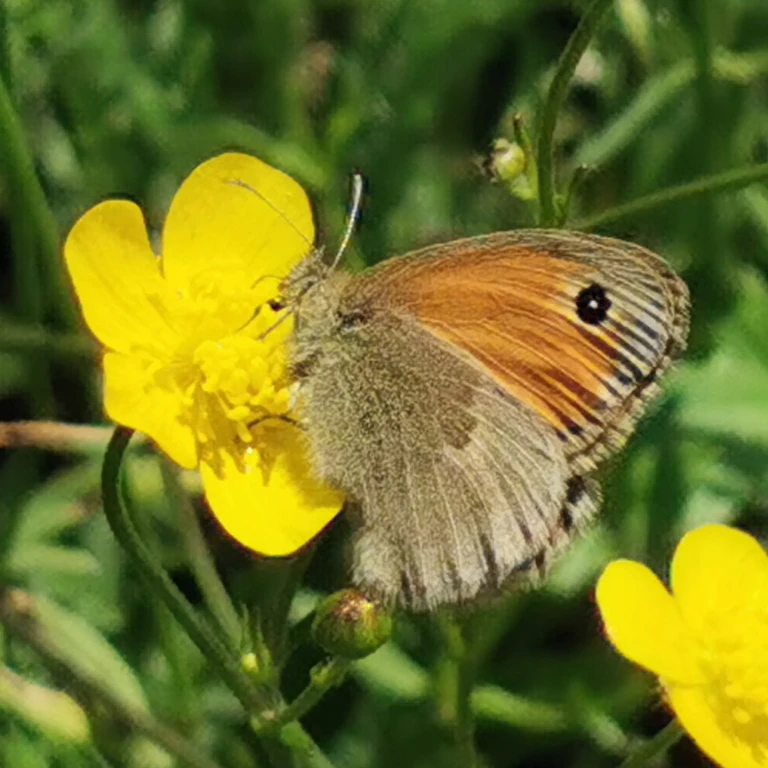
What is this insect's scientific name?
Coenonympha pamphilus
